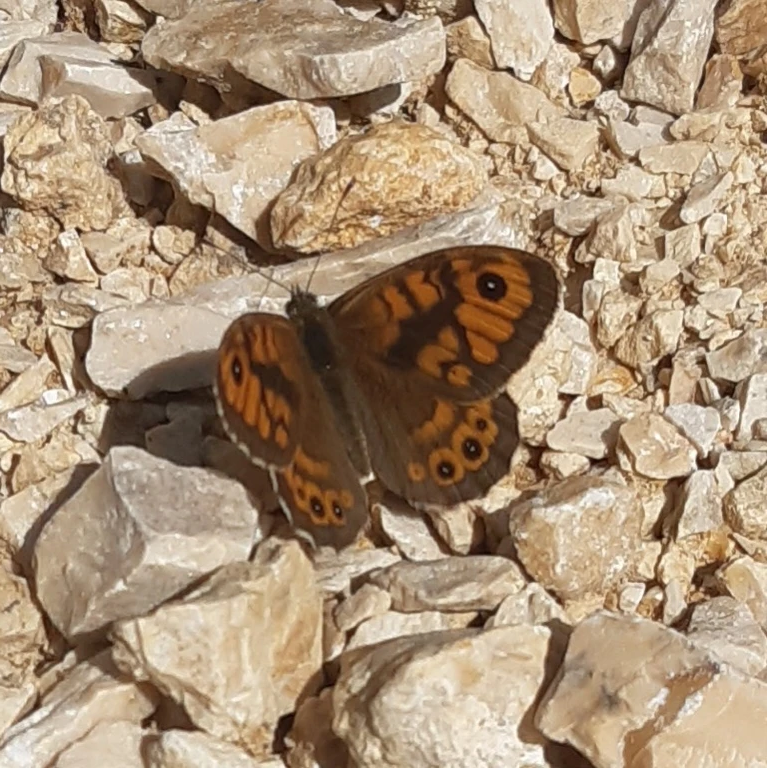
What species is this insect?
Lasiommata megera (also Pararge megera)
